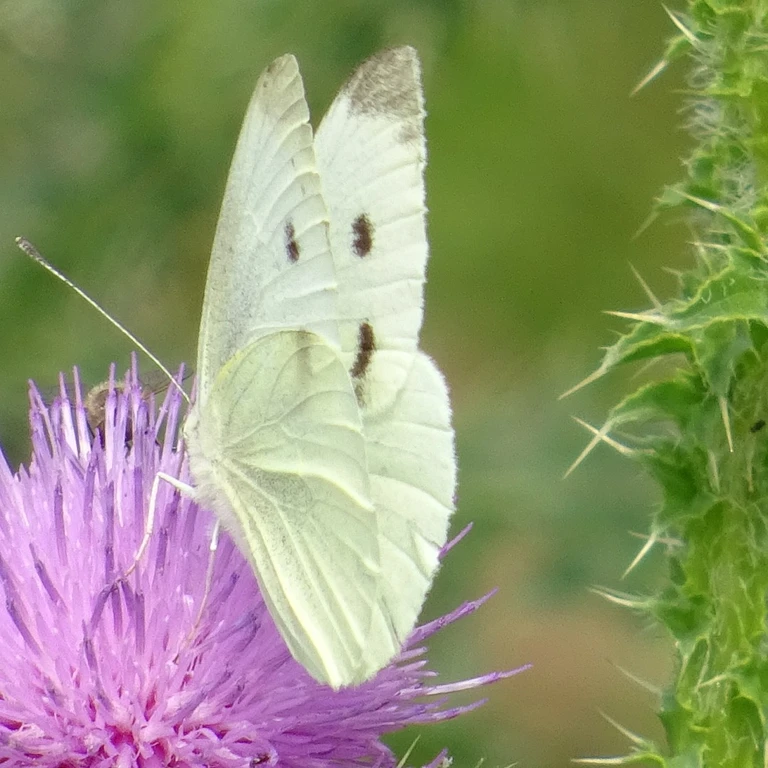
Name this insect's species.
Pieris rapae
